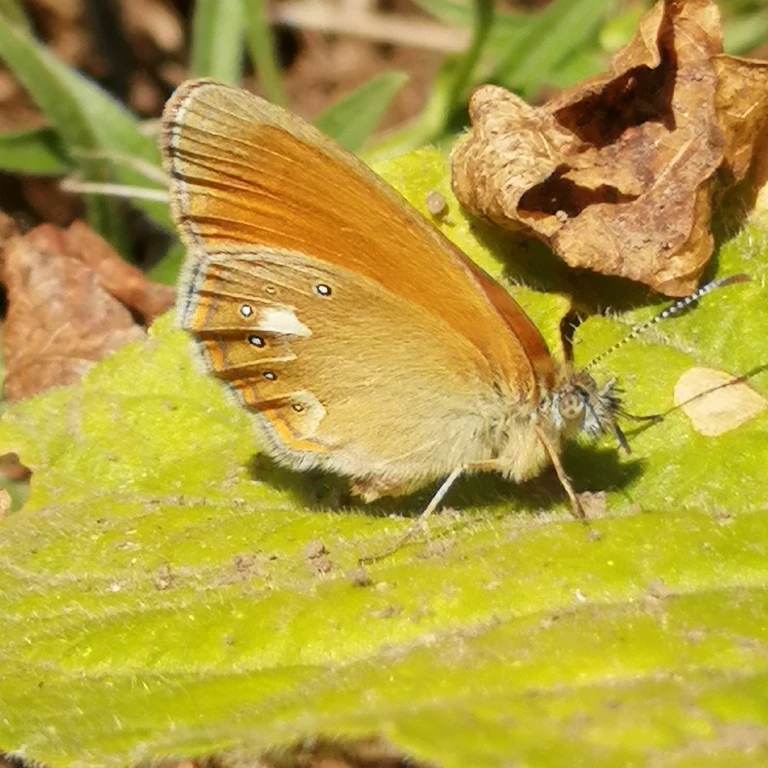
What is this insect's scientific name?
Coenonympha glycerion (also Coenonympha iphis)
